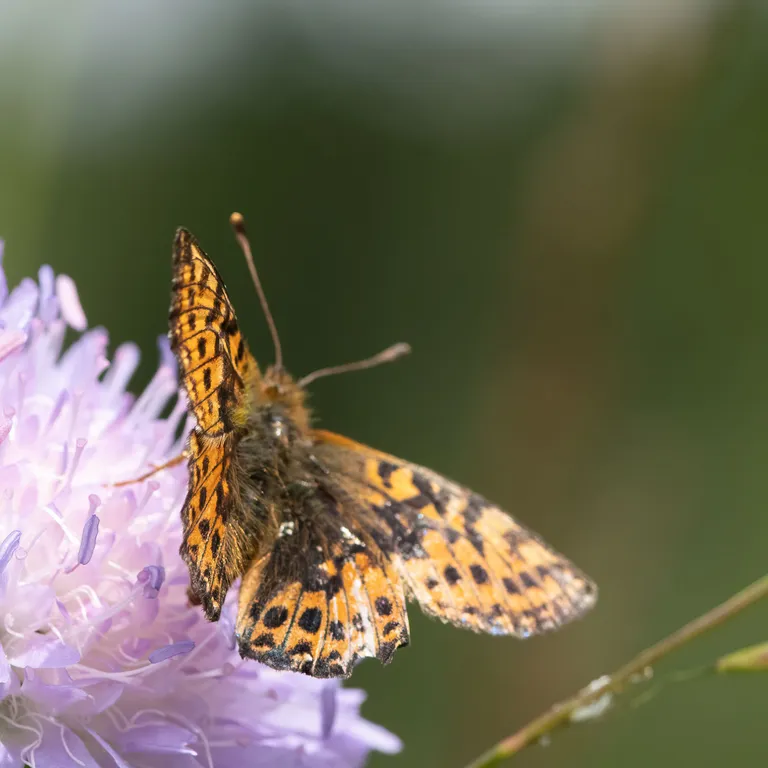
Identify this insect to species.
Boloria aquilonaris
